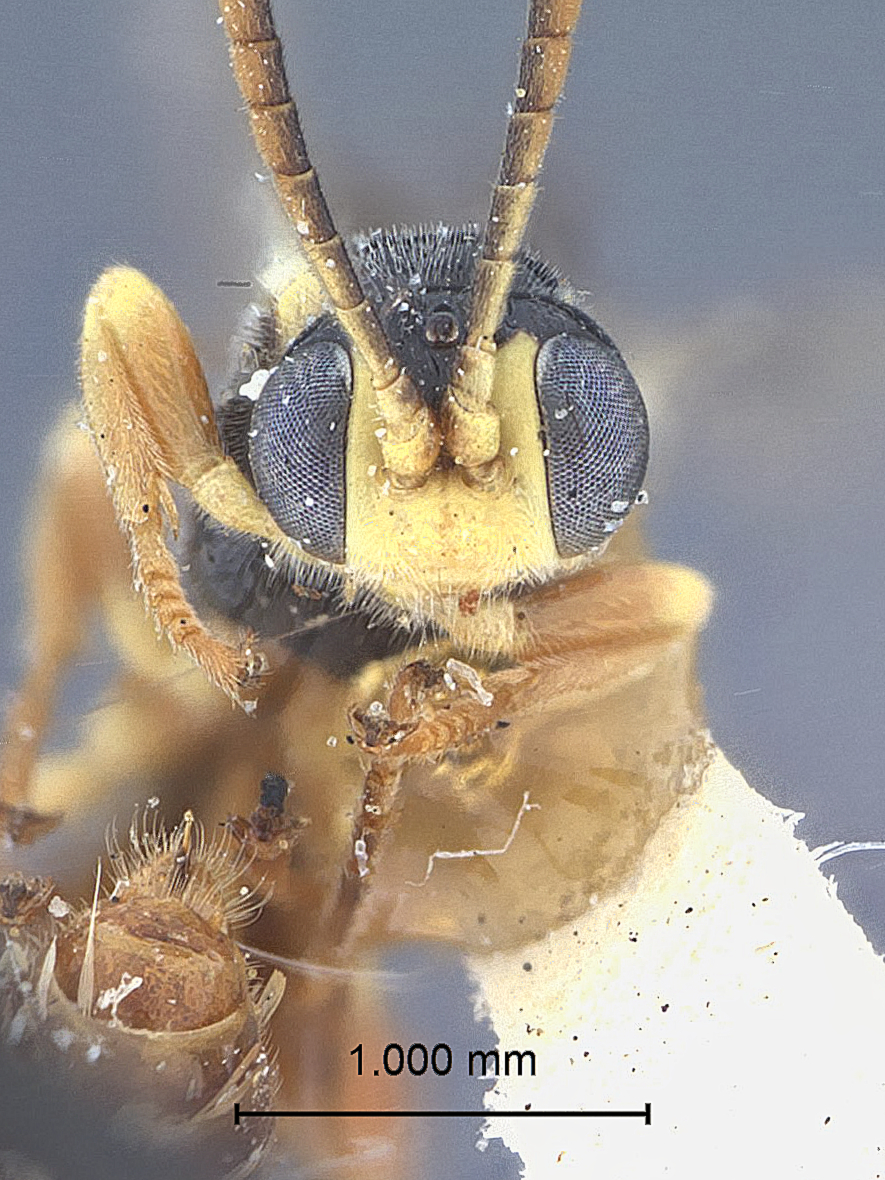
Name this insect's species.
Ctenochira deplanata
